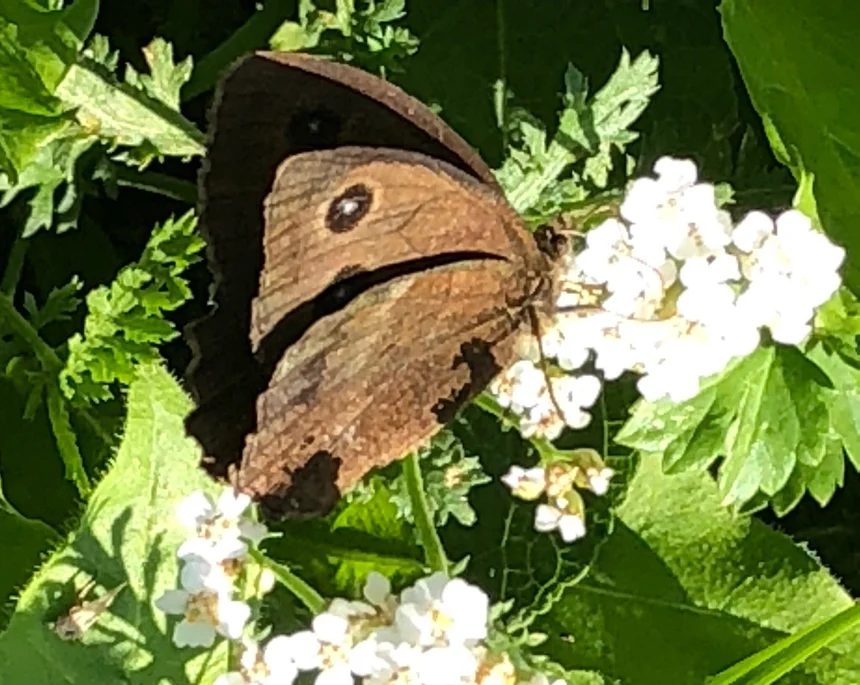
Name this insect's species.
Minois dryas
